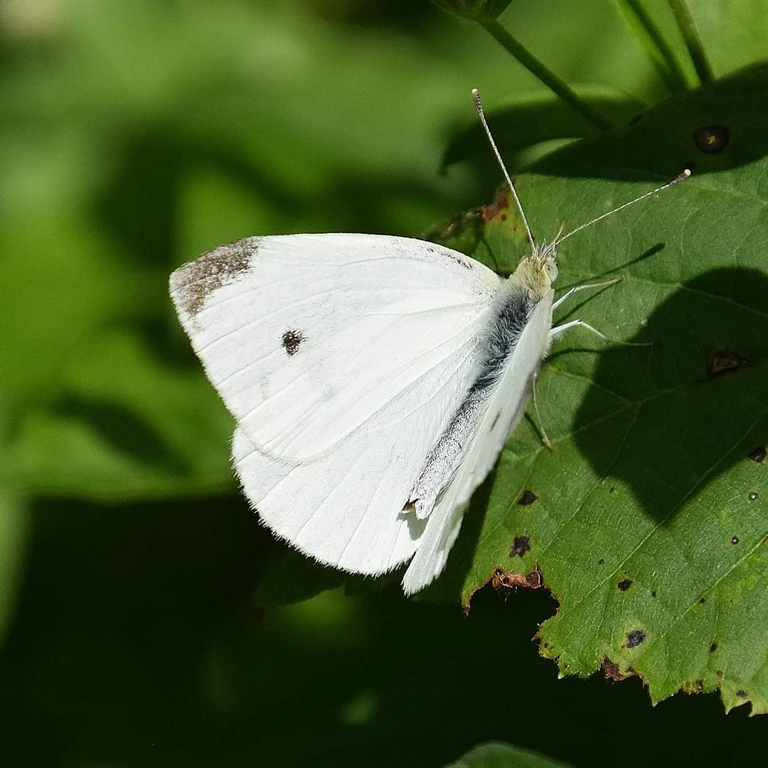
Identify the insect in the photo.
Pieris rapae
